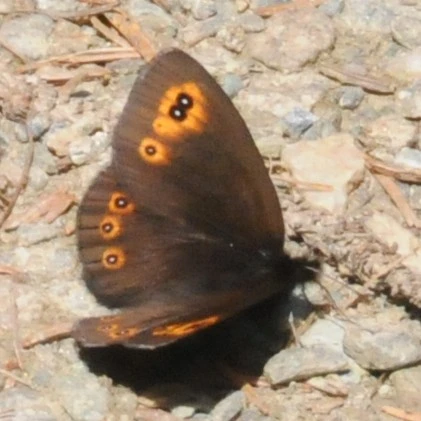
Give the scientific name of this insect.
Erebia medusa
